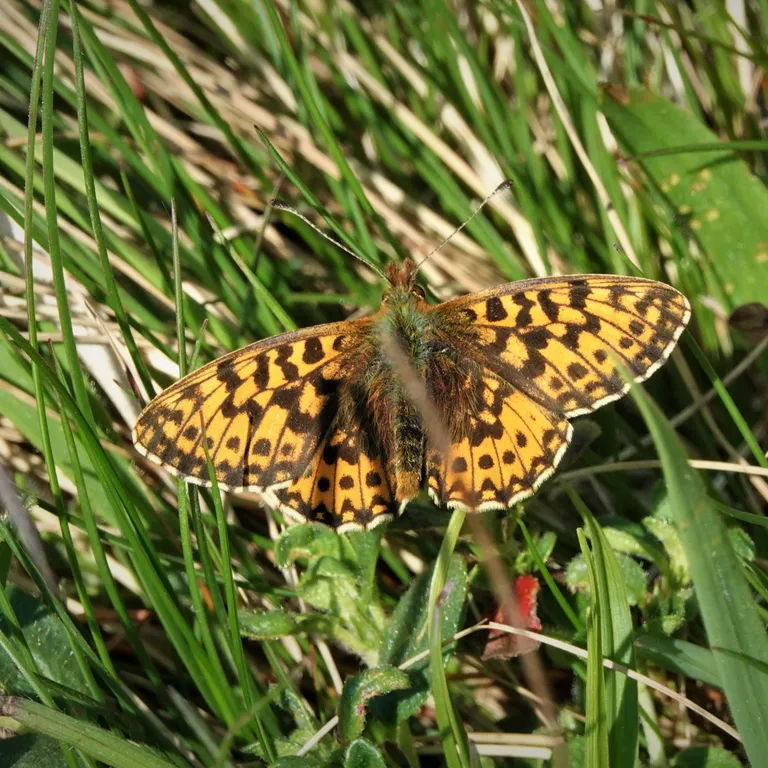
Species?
Boloria dia
